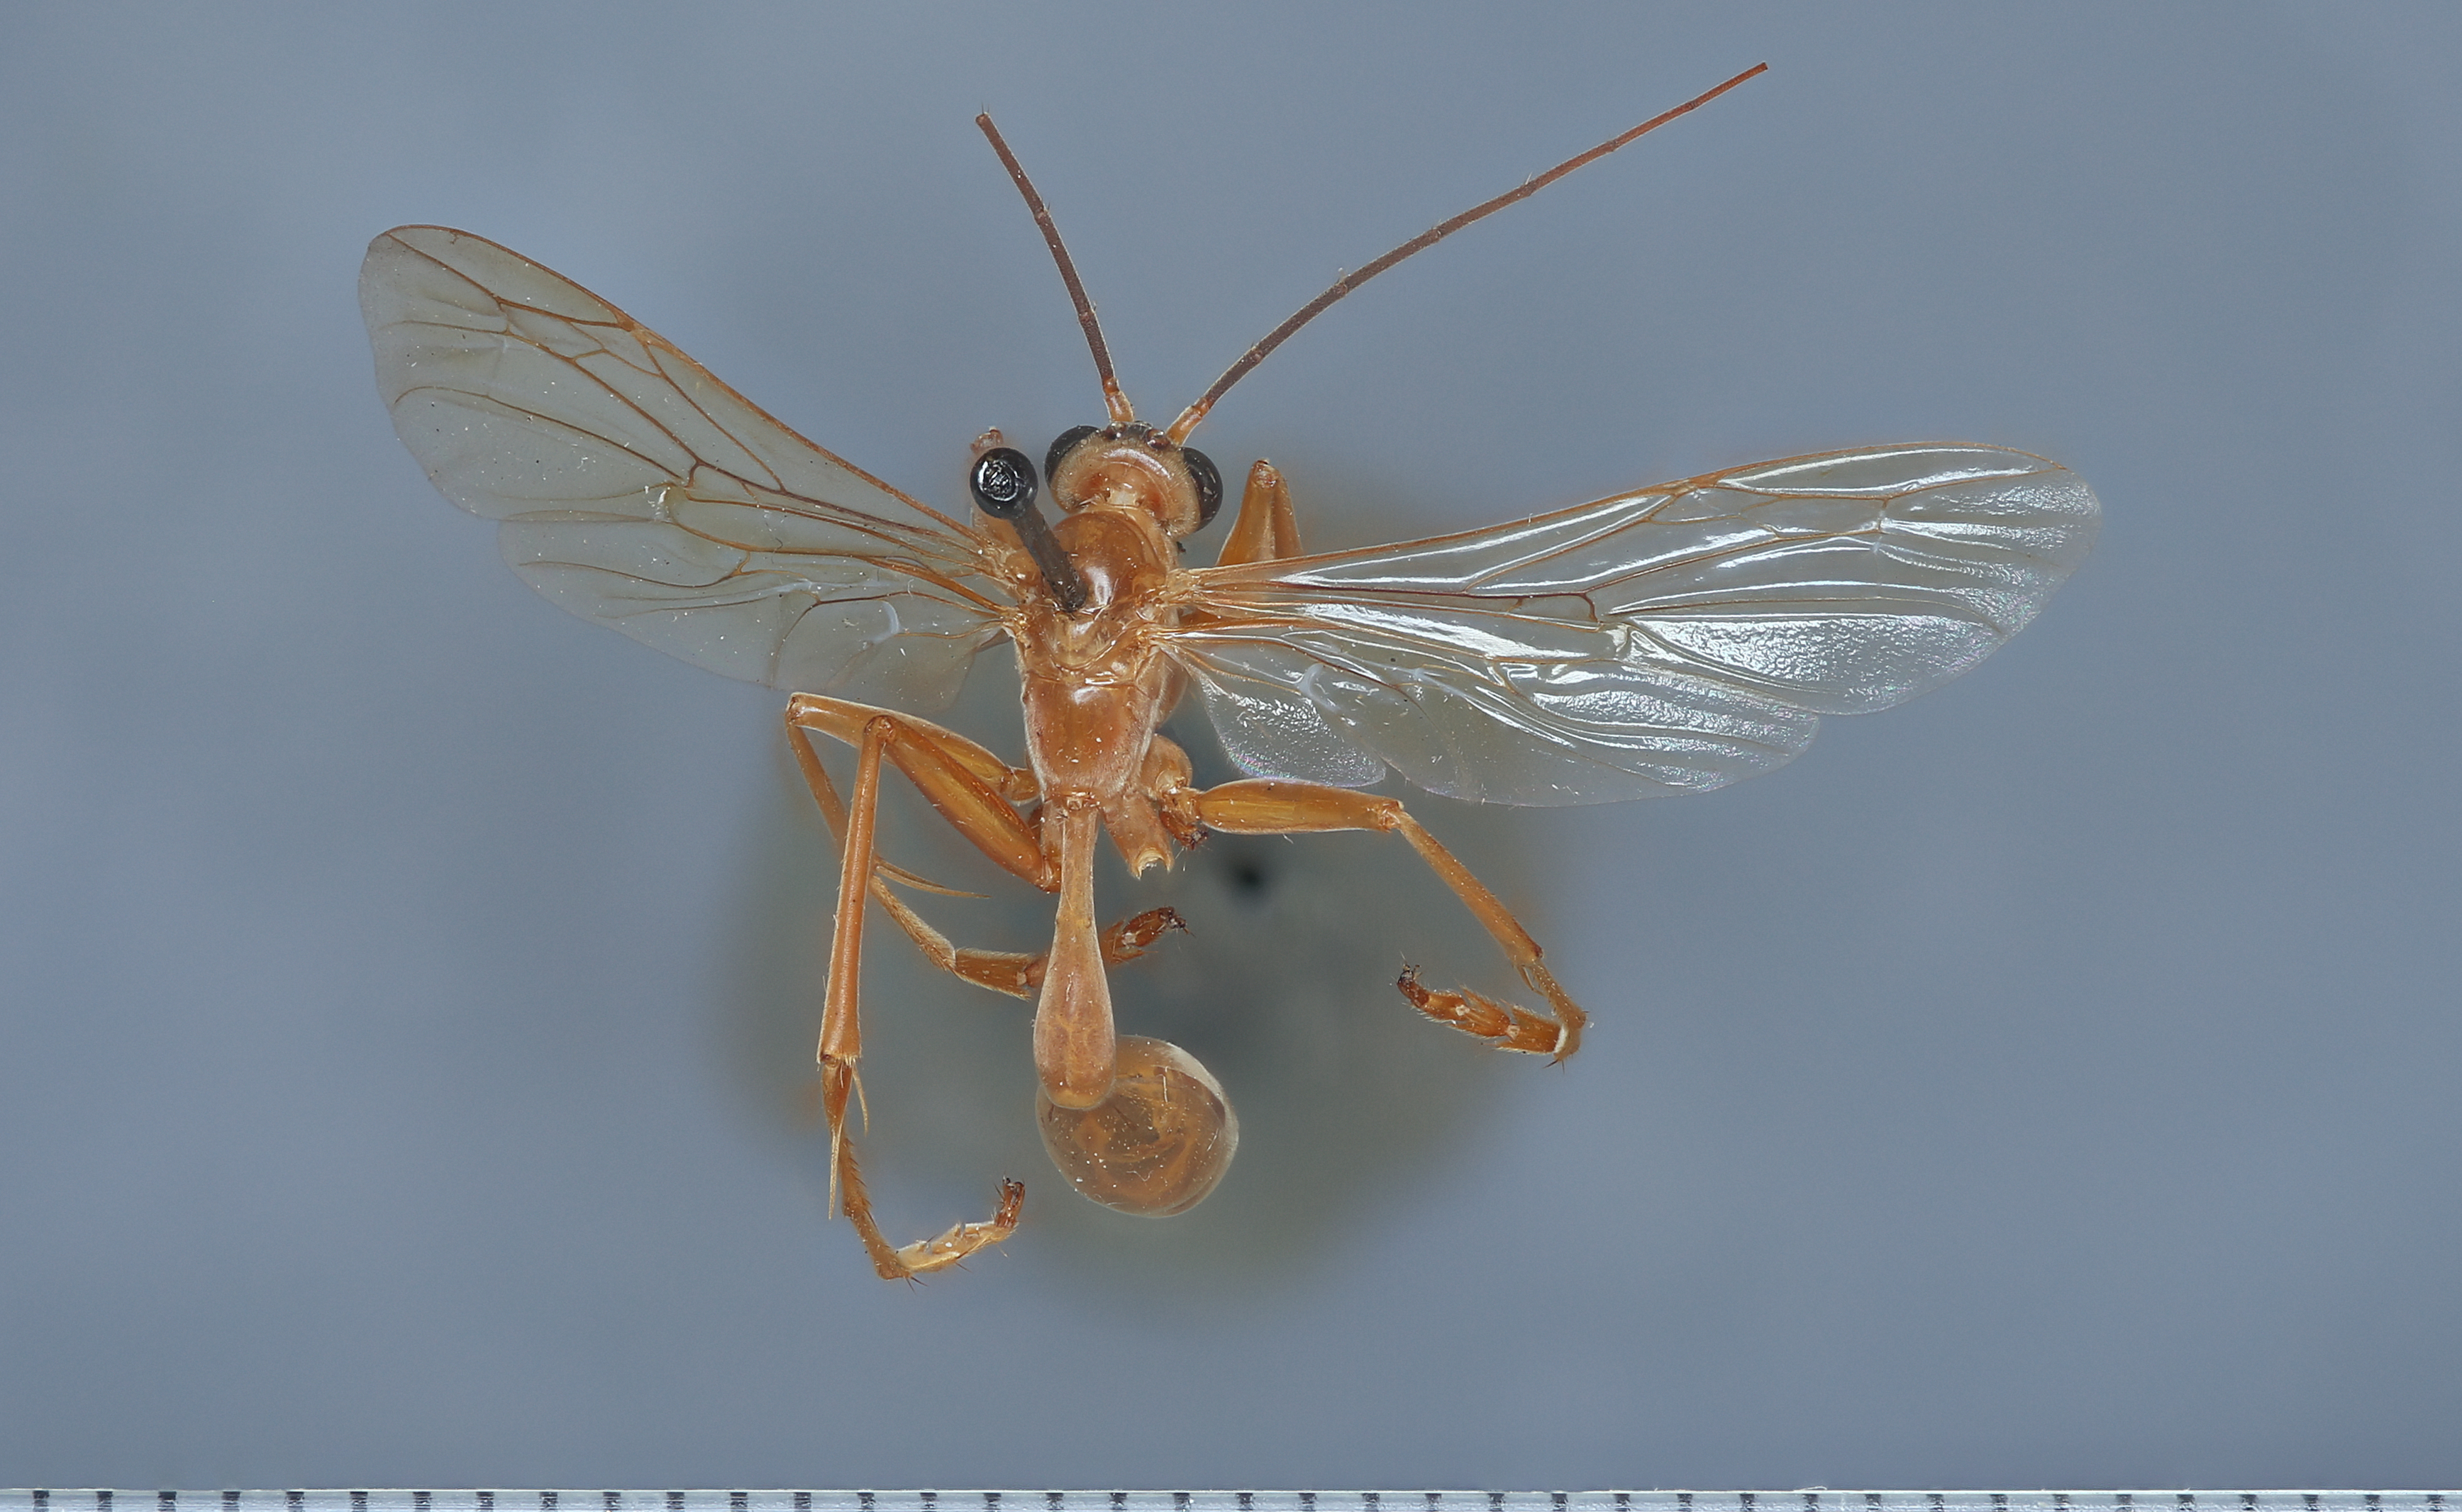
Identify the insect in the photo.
Rhopalosoma simile
